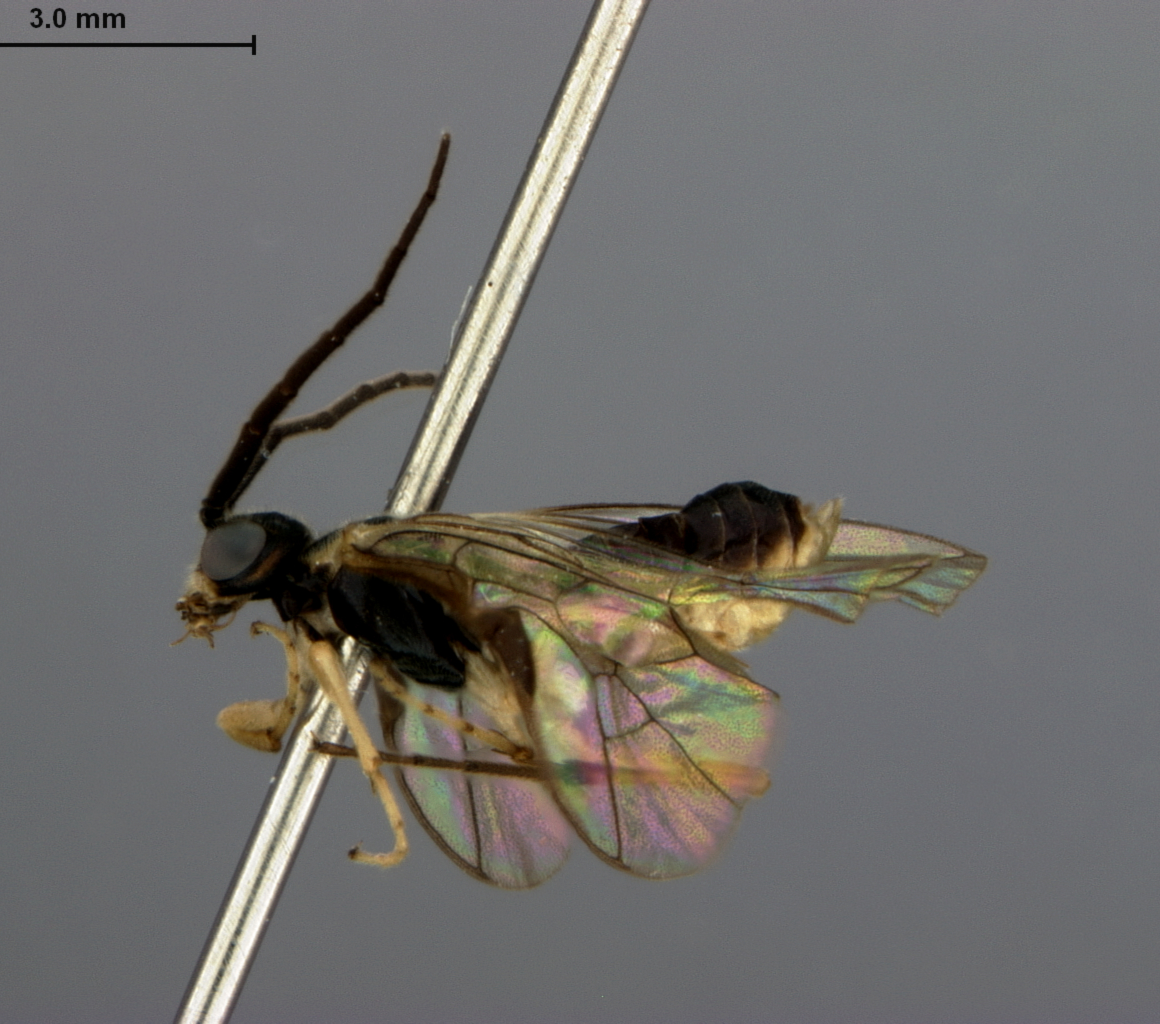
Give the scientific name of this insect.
Pachynematus hayachinensis
